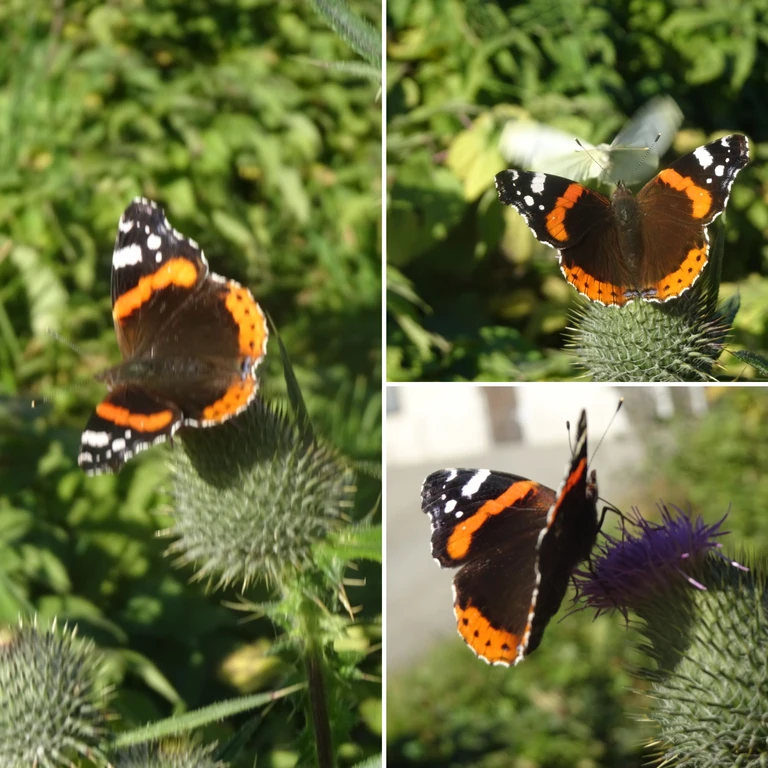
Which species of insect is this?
Vanessa atalanta
